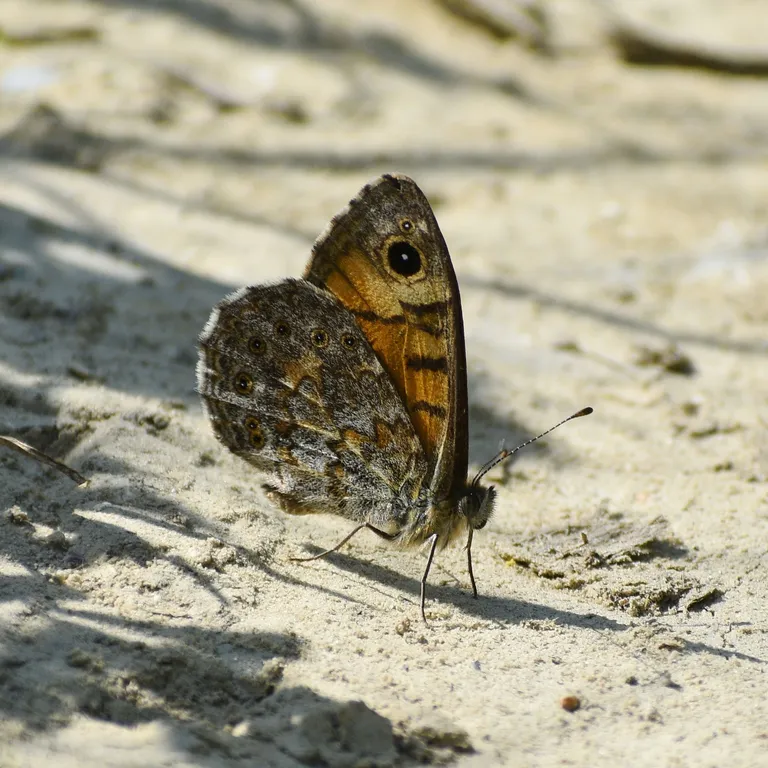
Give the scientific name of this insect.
Lasiommata megera (also Pararge megera)
